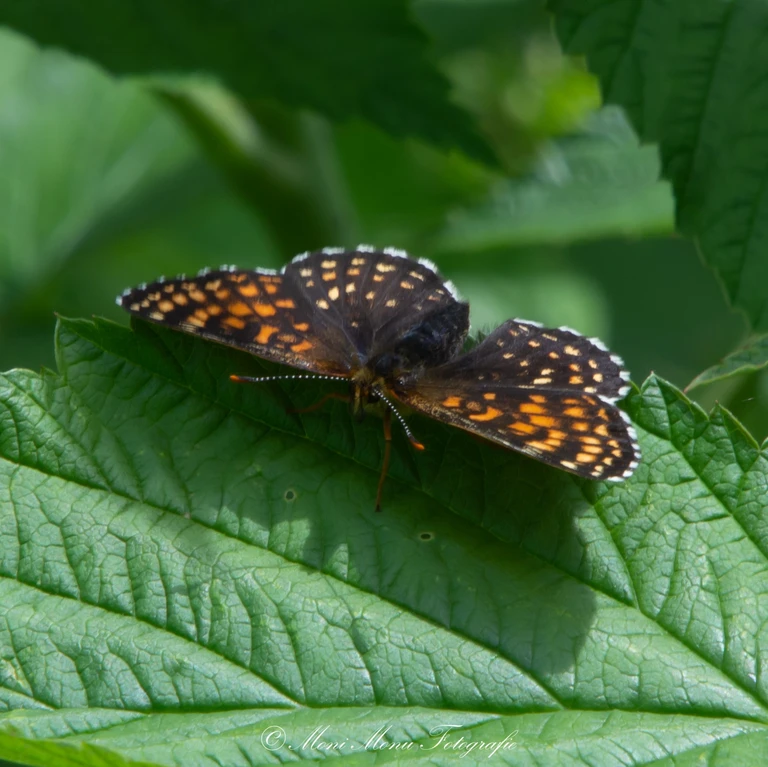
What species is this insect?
Melitaea diamina
